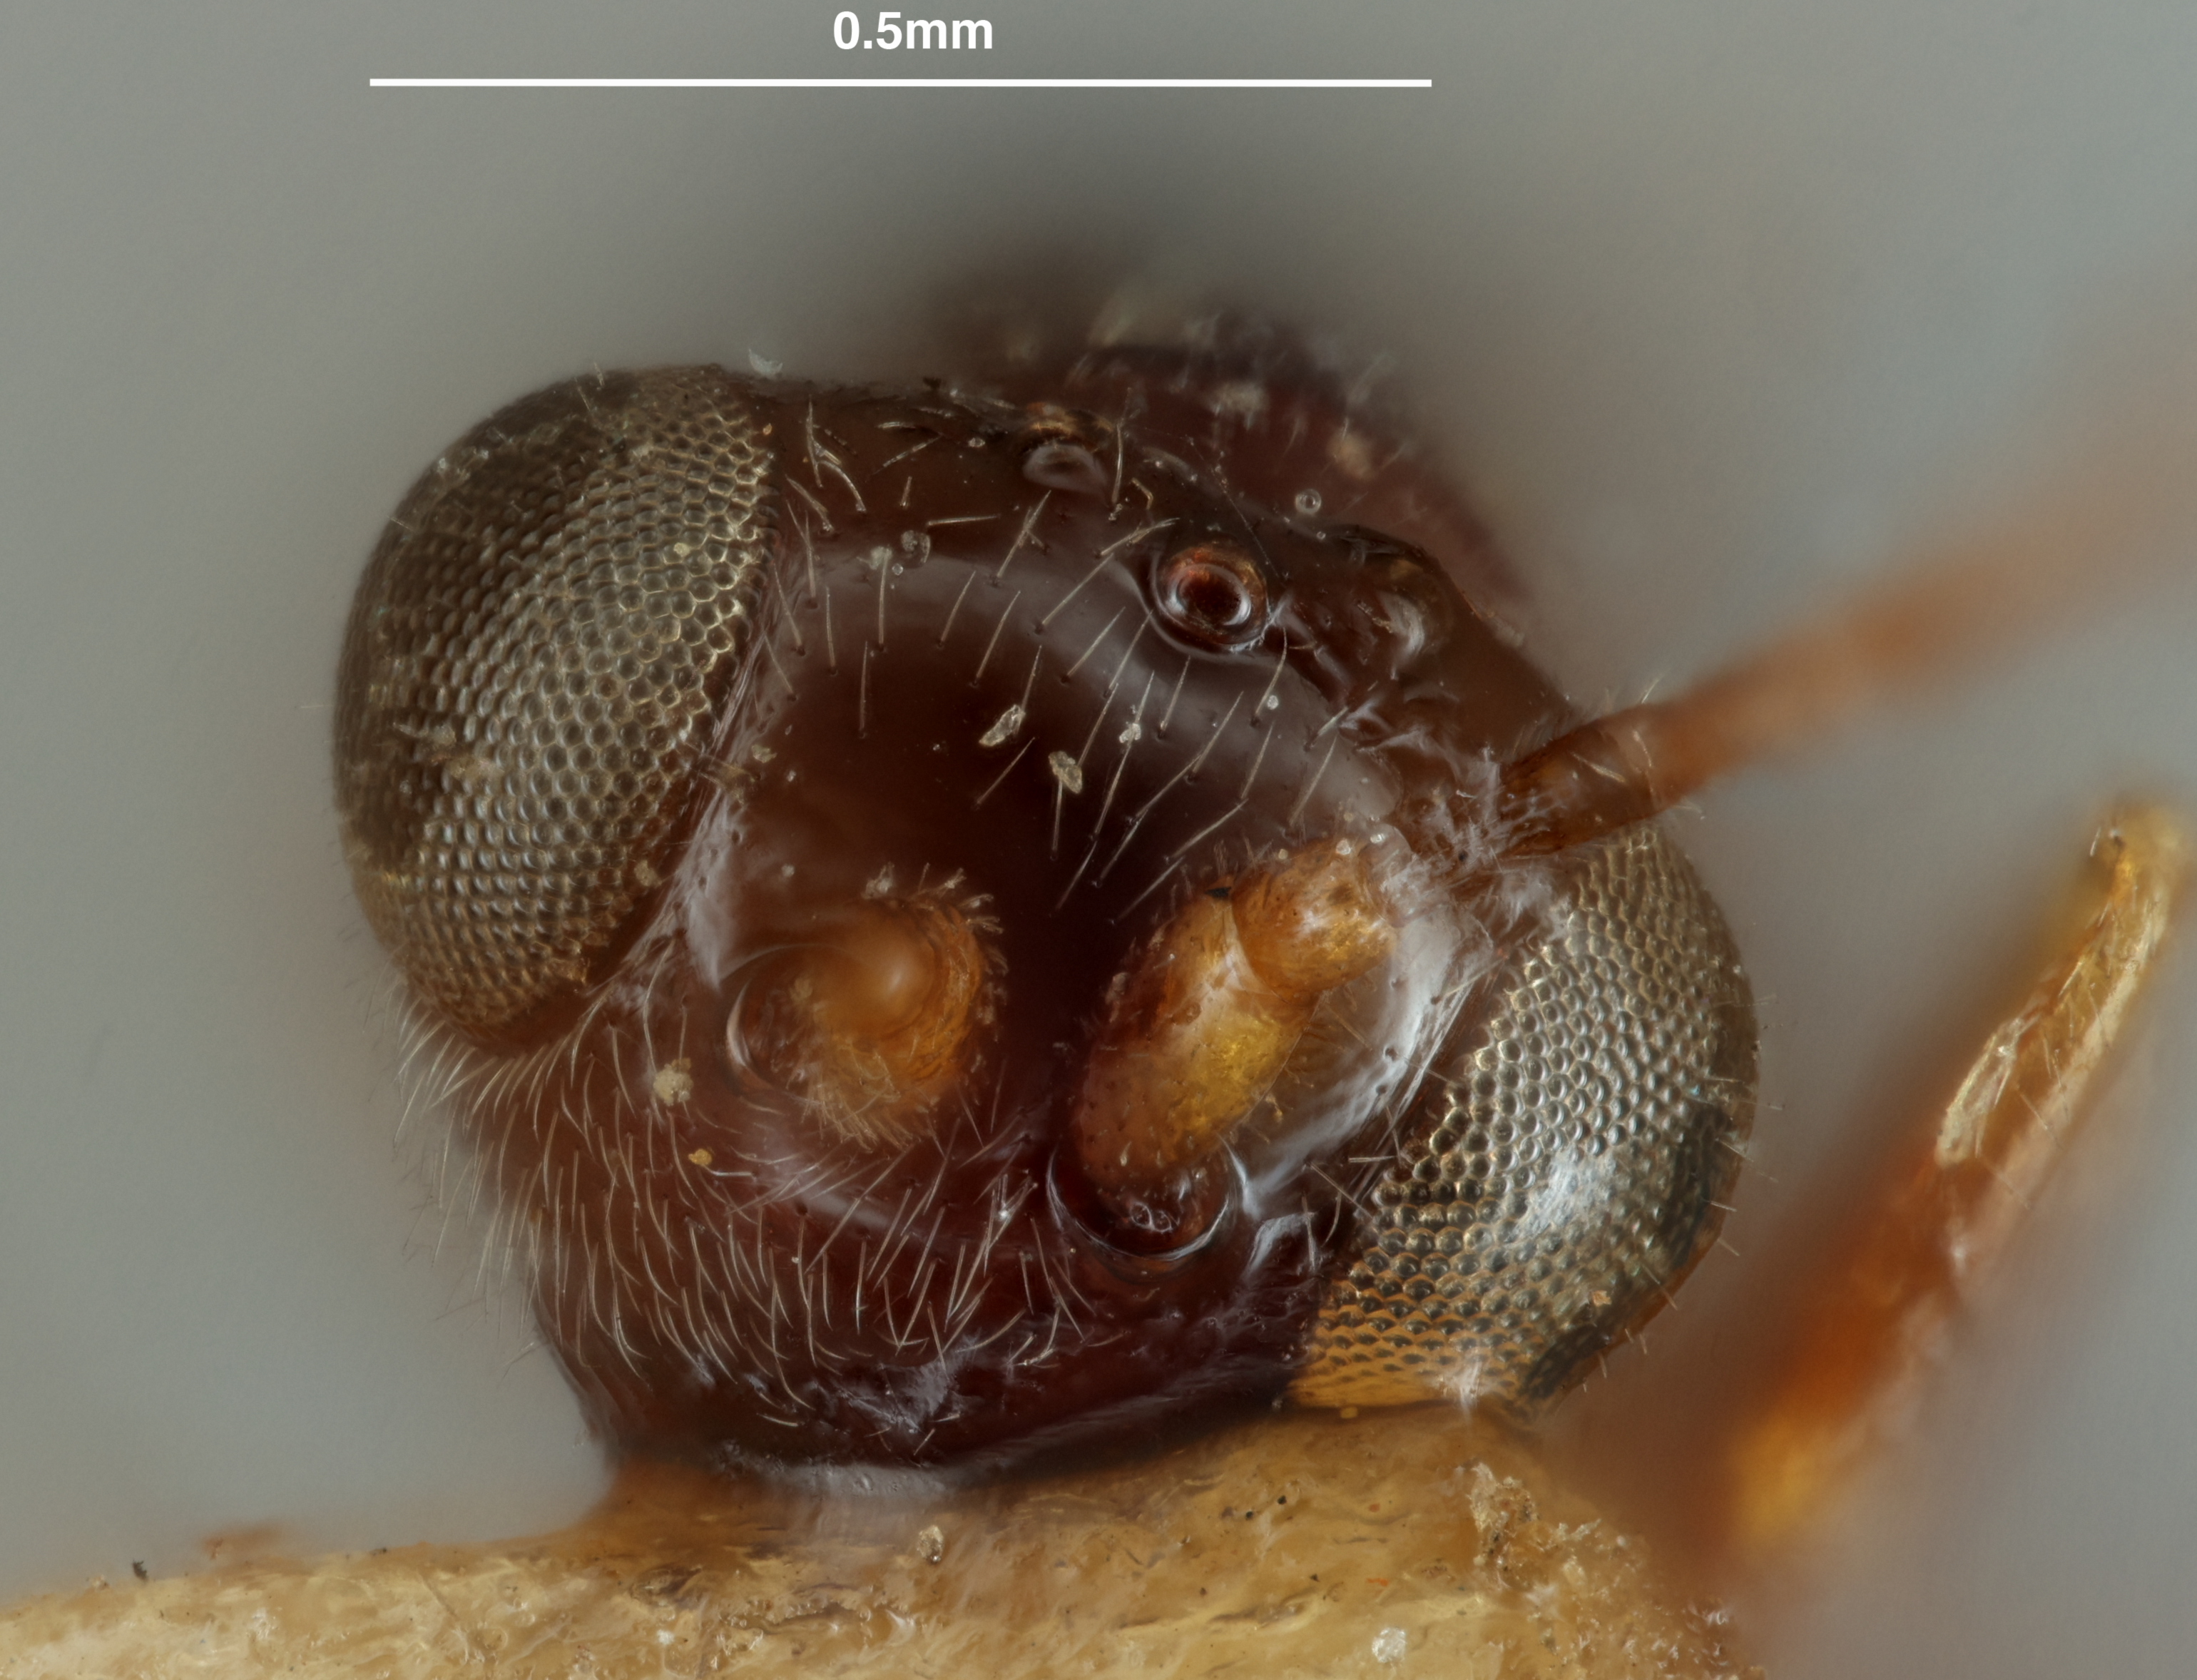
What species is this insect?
Aegilips victoriae
